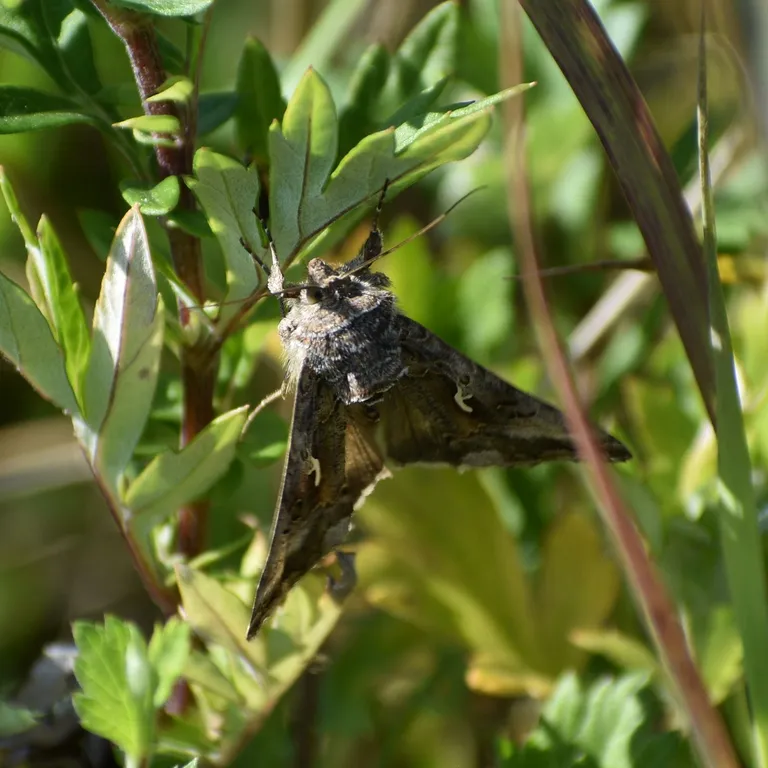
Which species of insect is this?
Autographa gamma
